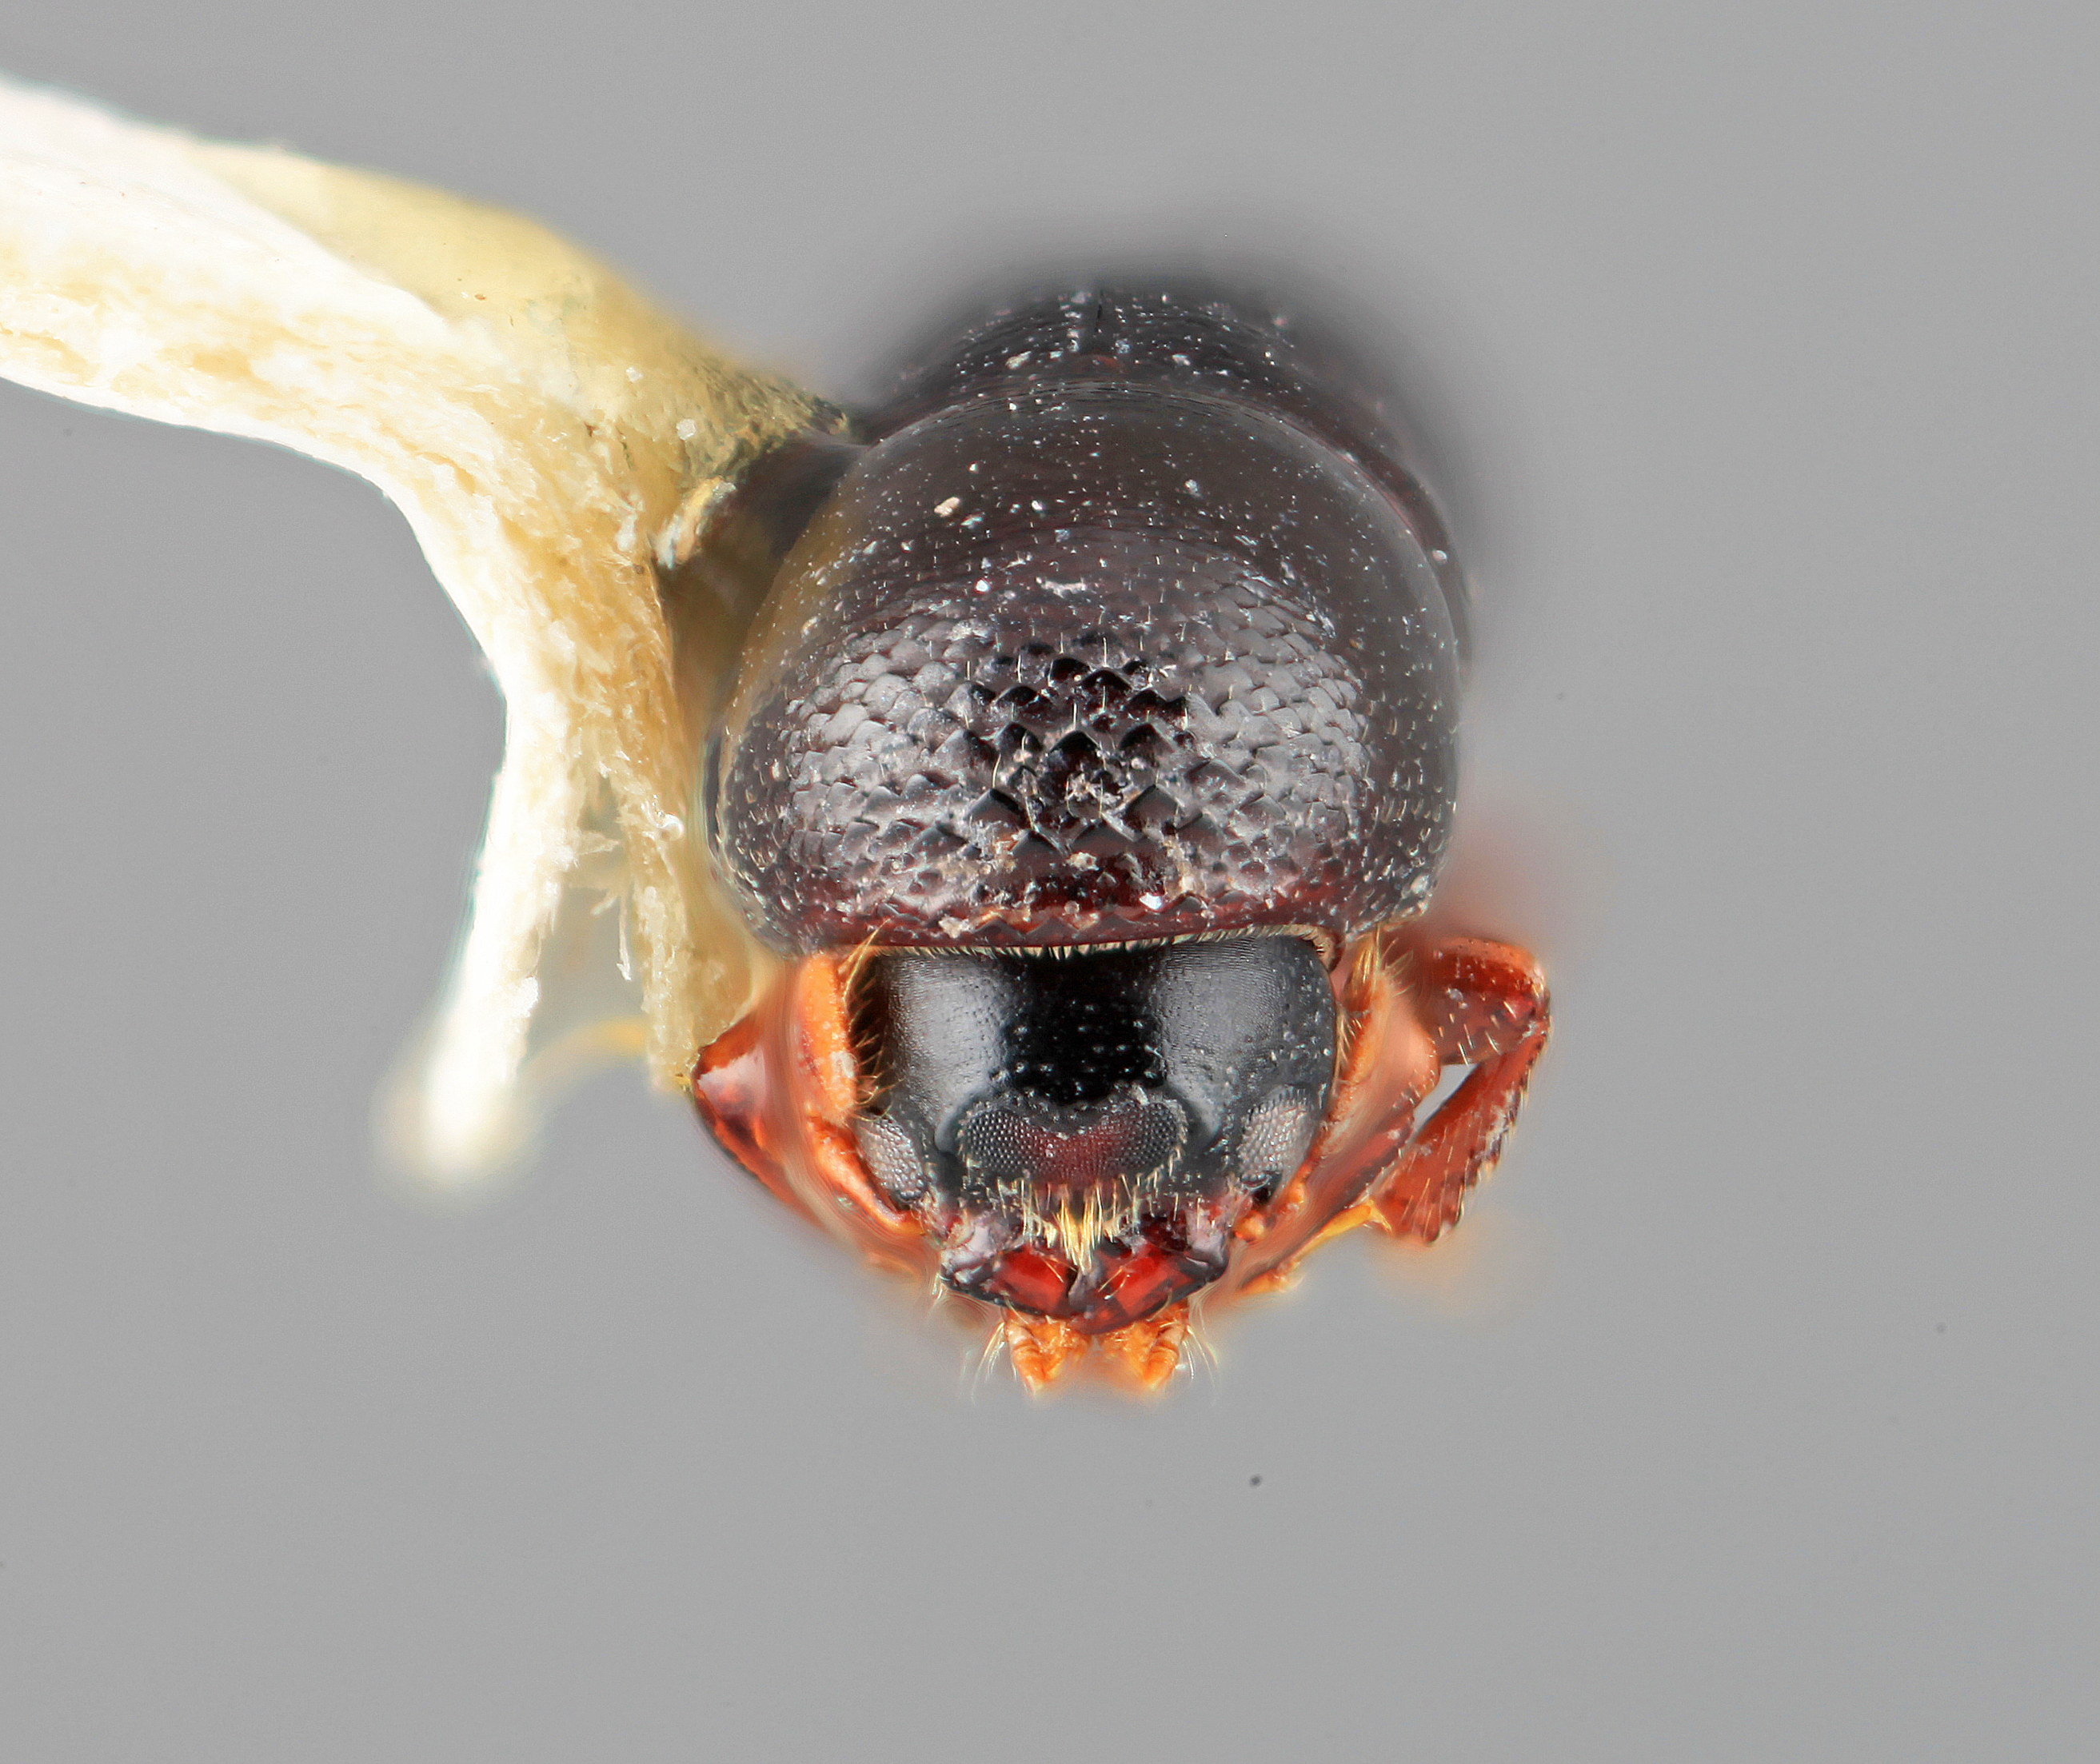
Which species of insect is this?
Tricolus naevus
